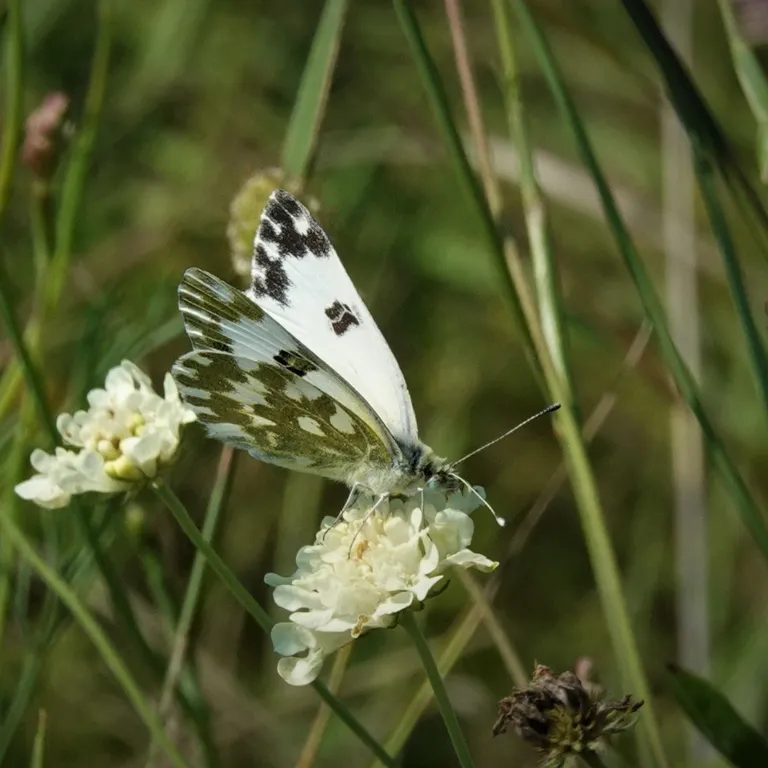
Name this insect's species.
Pontia edusa
